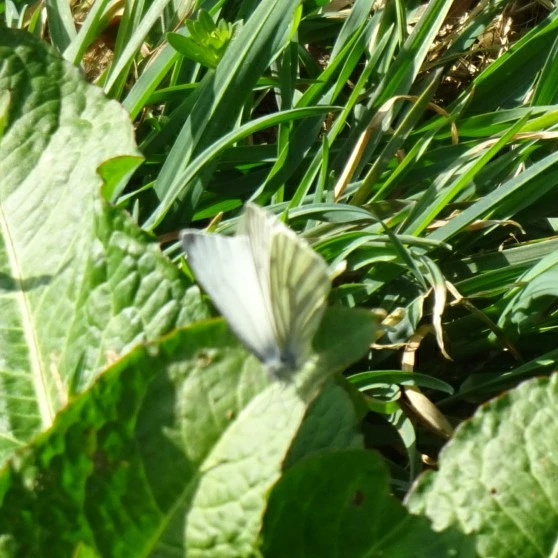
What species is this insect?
Pieris napi
